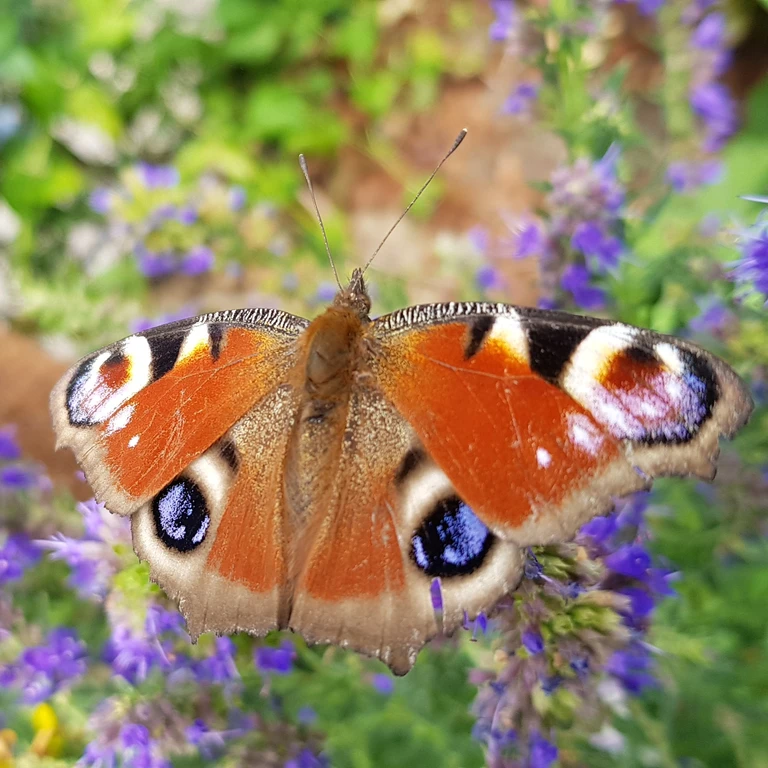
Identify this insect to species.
Aglais io
